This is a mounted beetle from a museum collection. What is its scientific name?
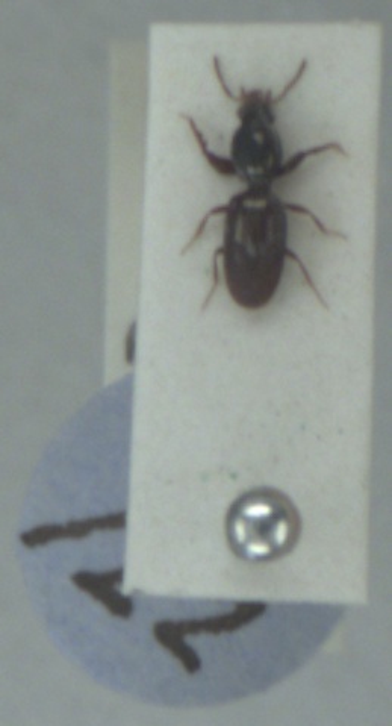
Dyschirius politus
